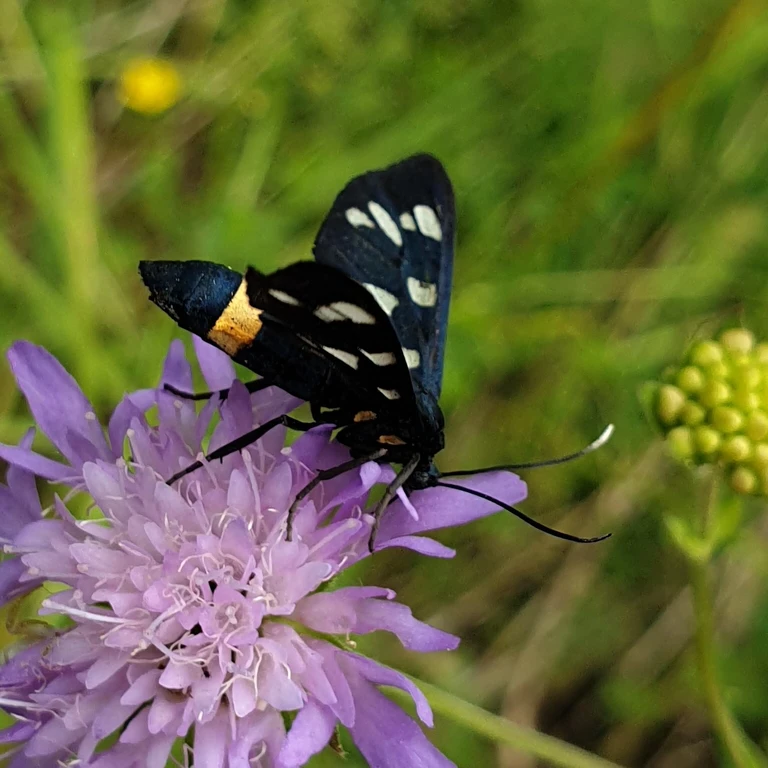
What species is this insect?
Amata phegea
